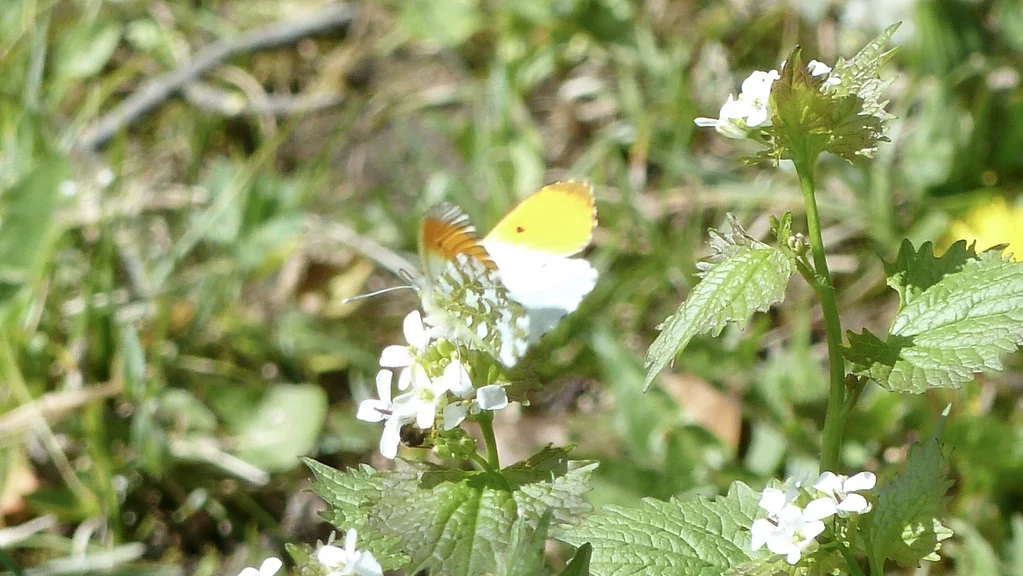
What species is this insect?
Anthocharis cardamines
